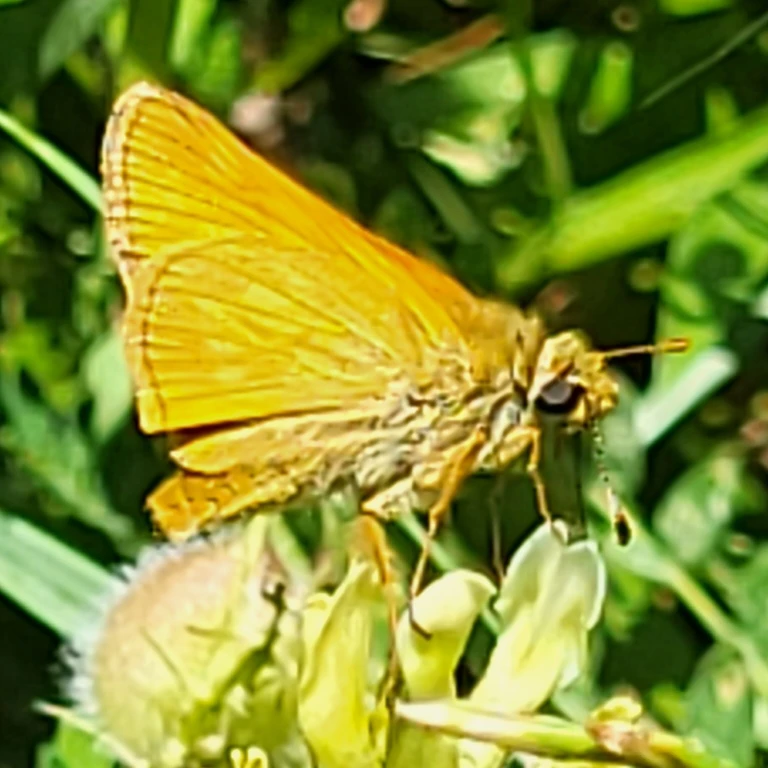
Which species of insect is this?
Ochlodes sylvanus (also Ochlodes venata)
